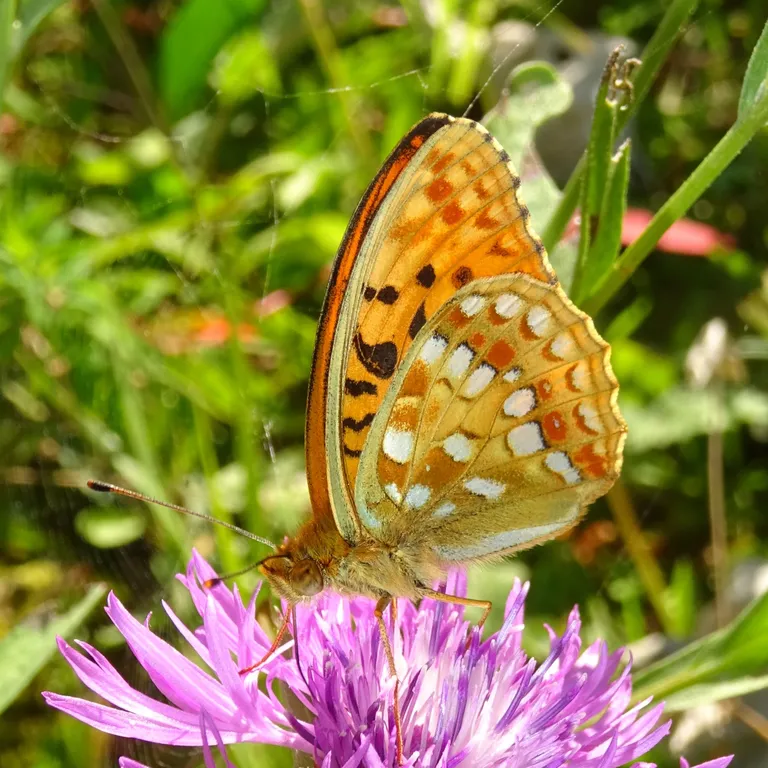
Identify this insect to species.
Fabriciana adippe
